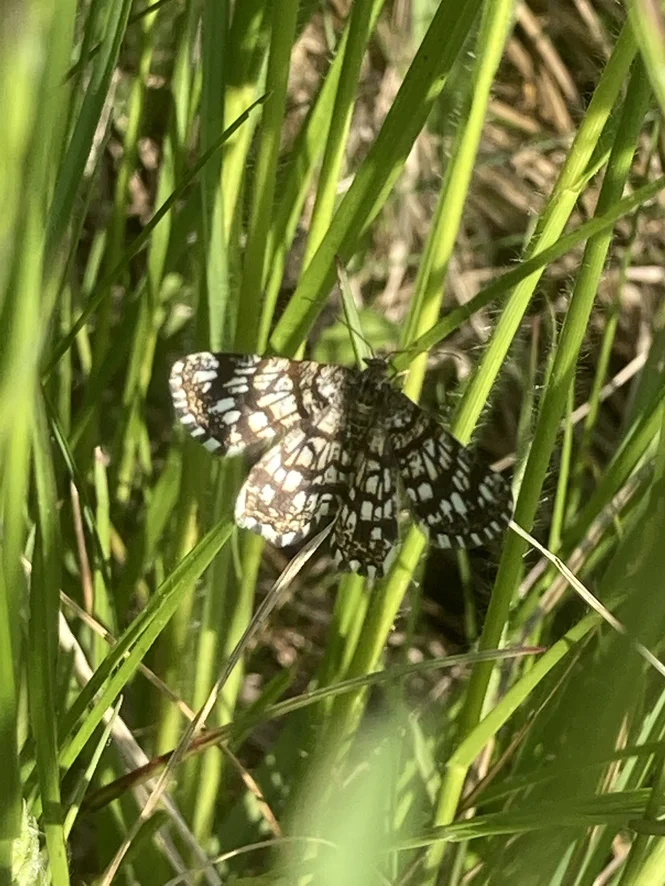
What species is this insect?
Chiasmia clathrata
